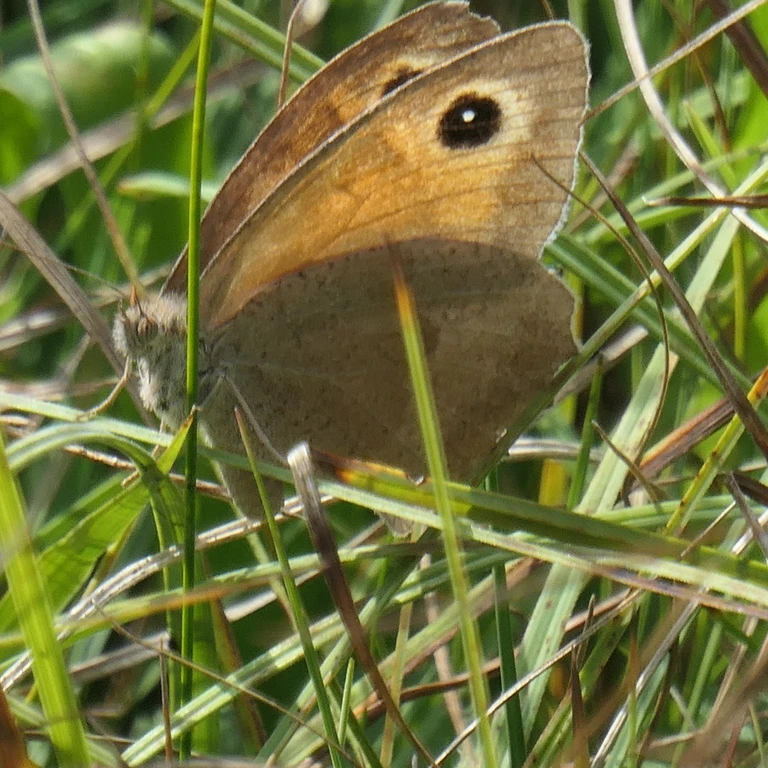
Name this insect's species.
Maniola jurtina
